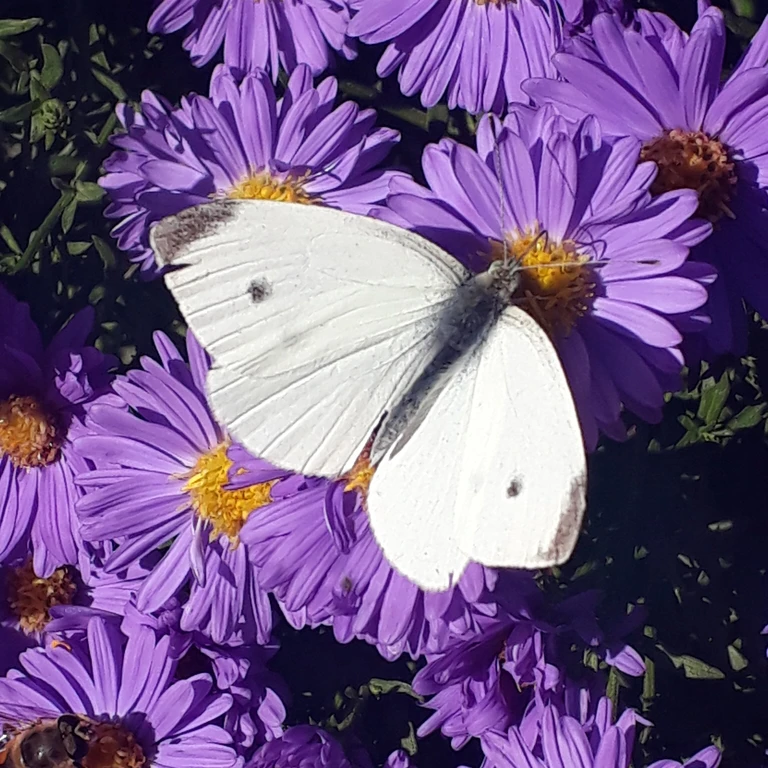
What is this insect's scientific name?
Pieris rapae
